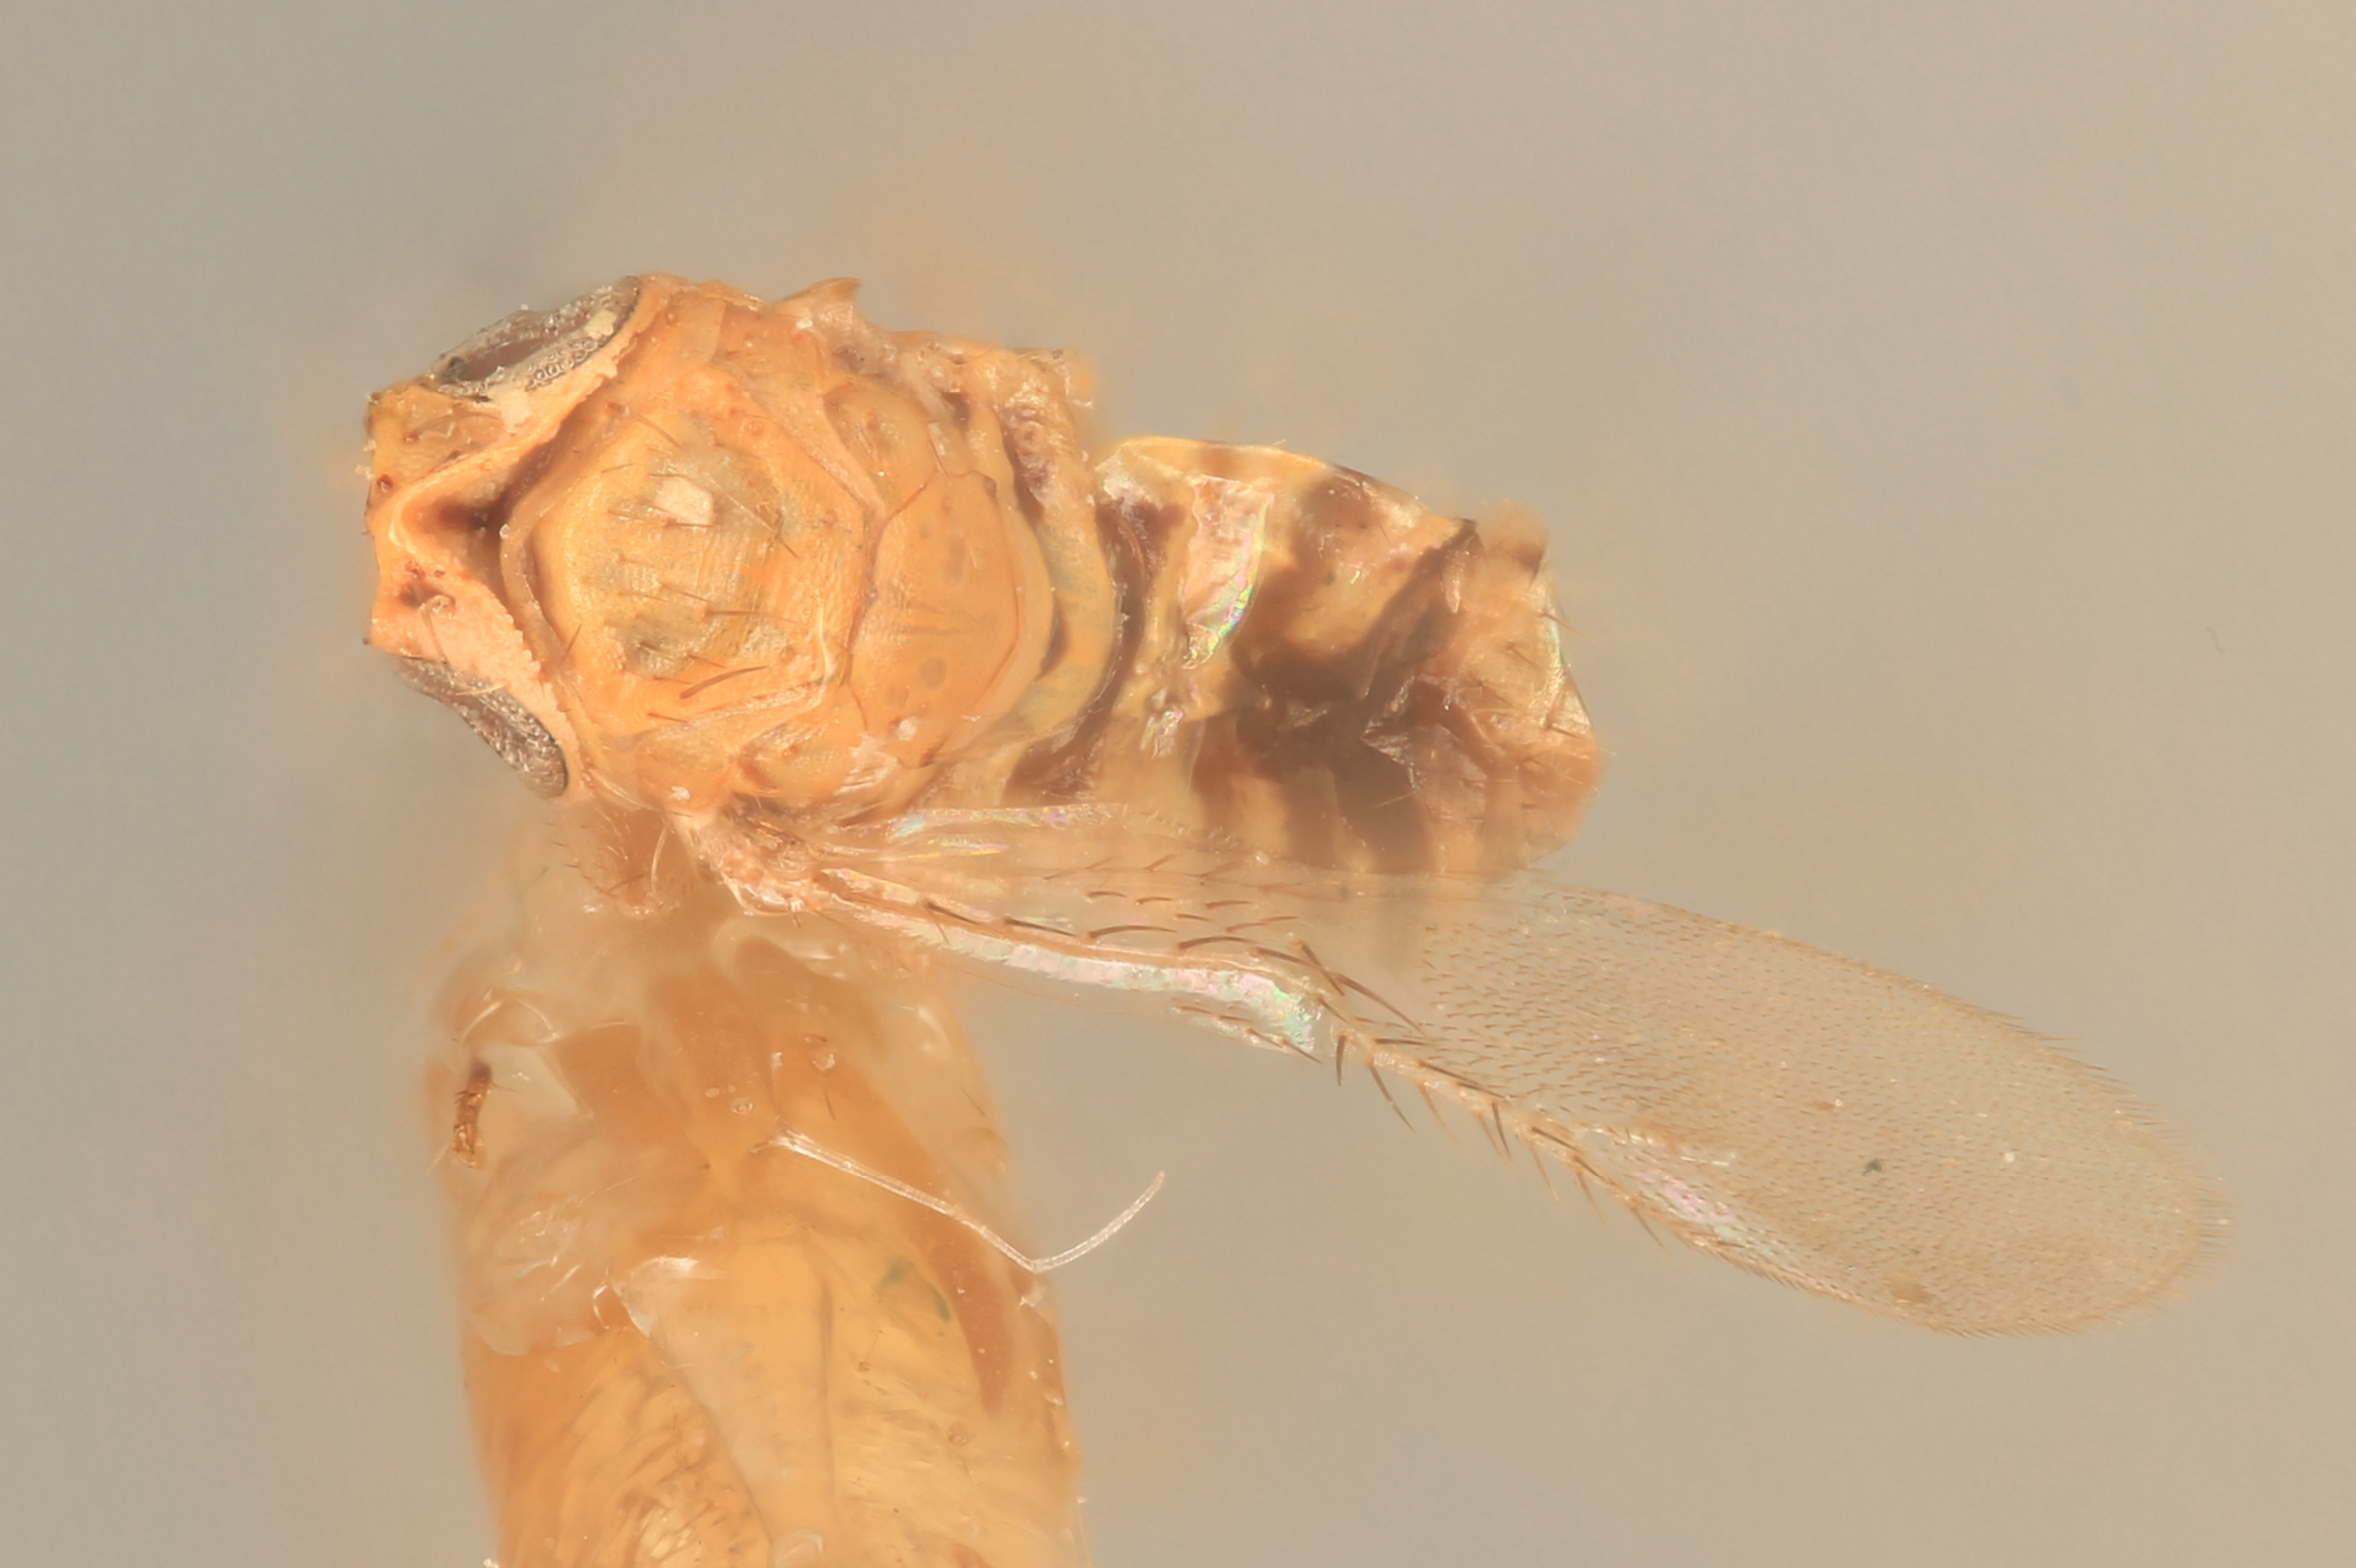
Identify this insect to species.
Euryischomyia fasciata
